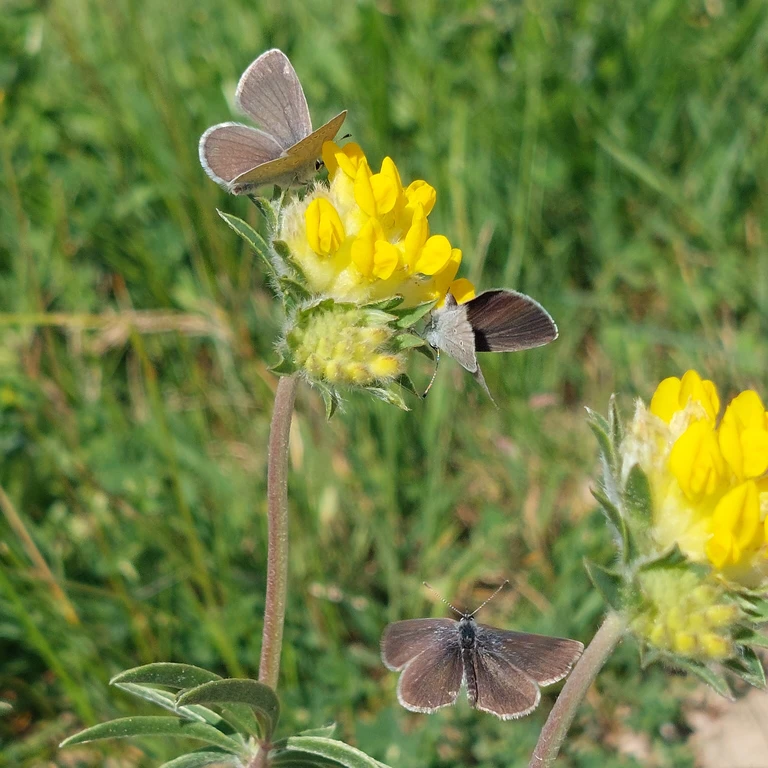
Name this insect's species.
Cupido minimus
